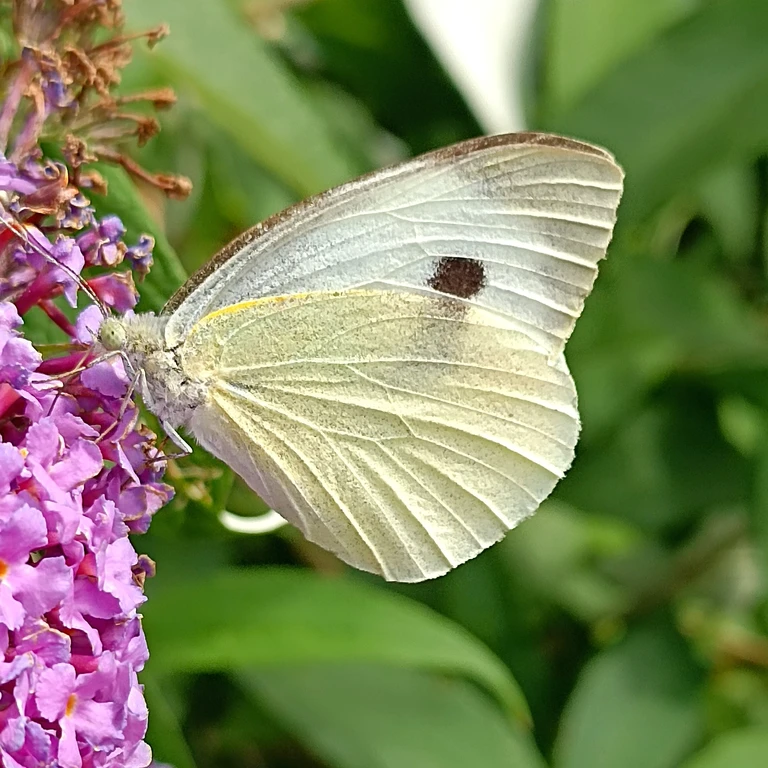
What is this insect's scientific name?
Pieris brassicae
